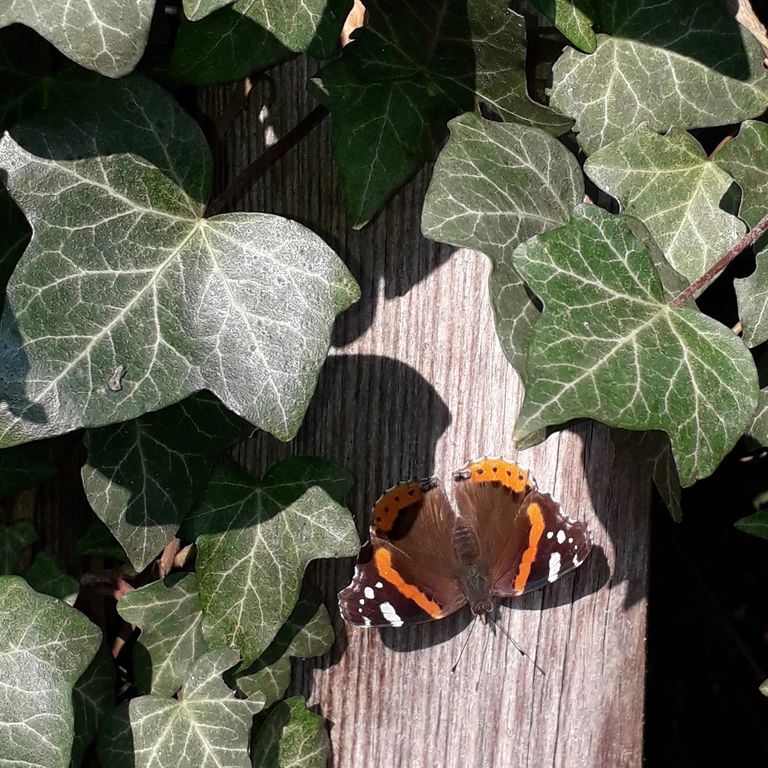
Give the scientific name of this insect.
Vanessa atalanta
